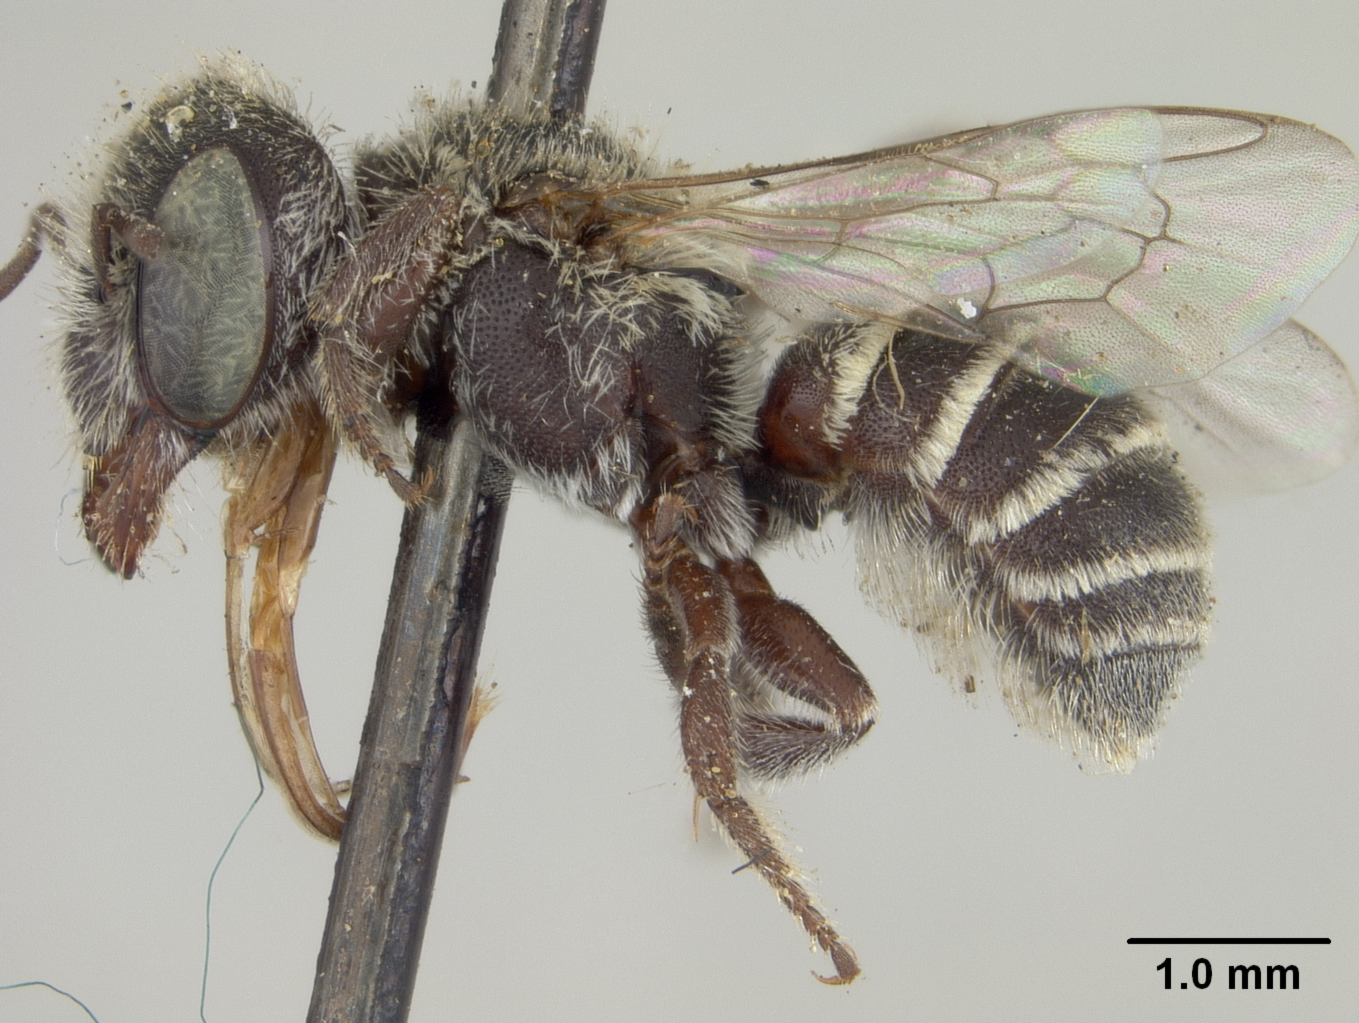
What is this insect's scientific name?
Ashmeadiella washingtonensis
